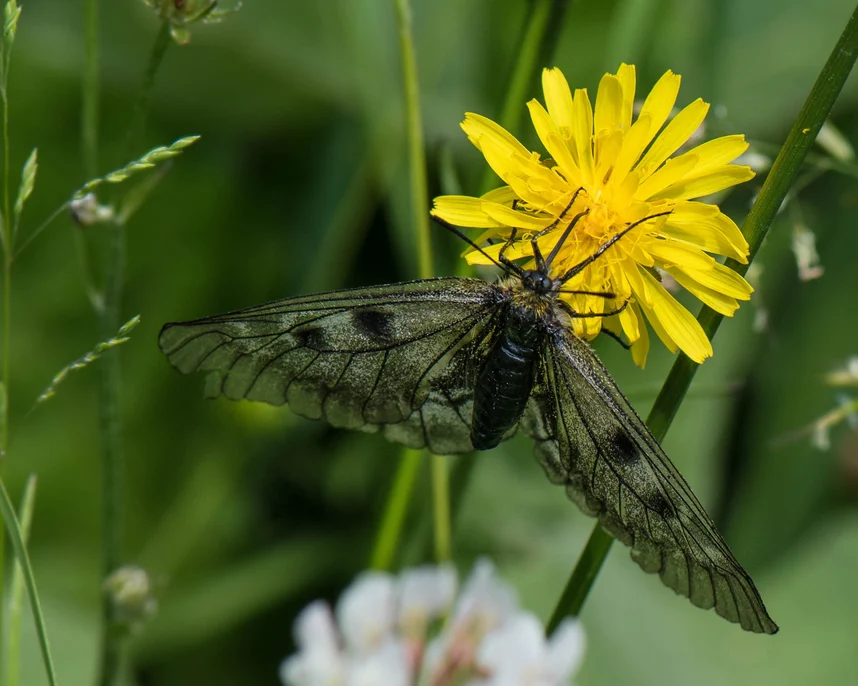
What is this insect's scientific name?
Parnassius mnemosyne
